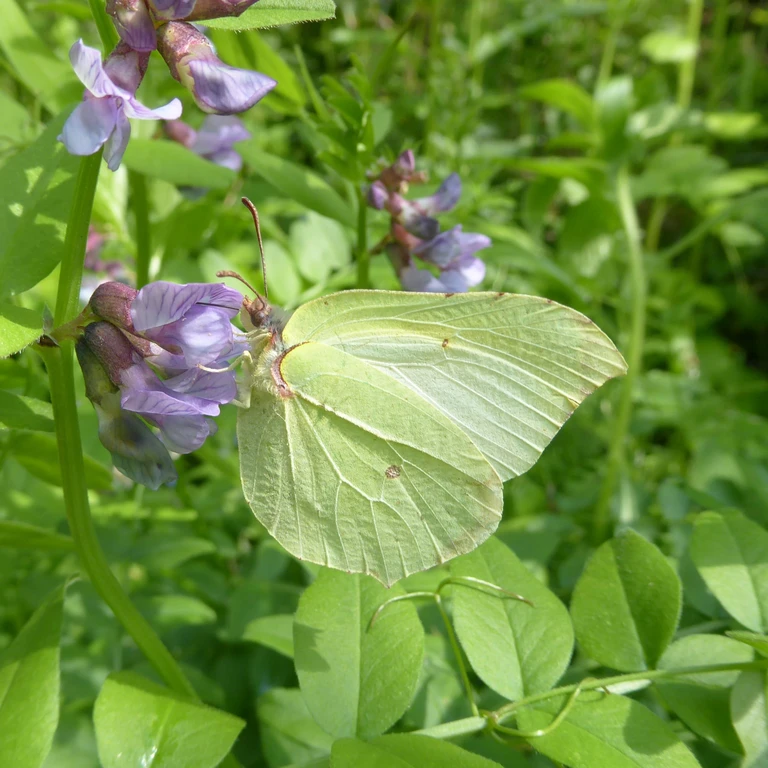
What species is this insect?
Gonepteryx rhamni
